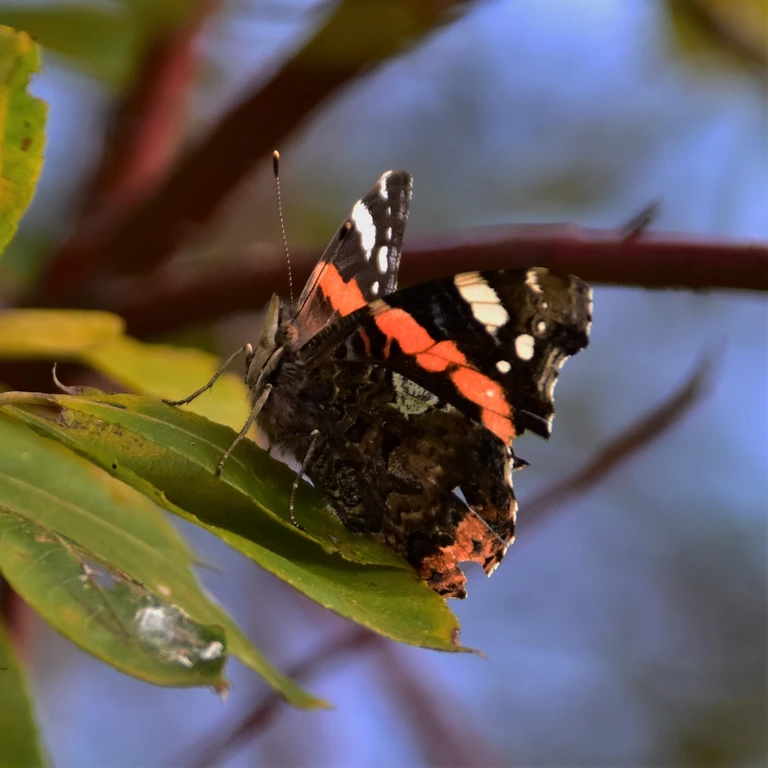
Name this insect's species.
Vanessa atalanta
